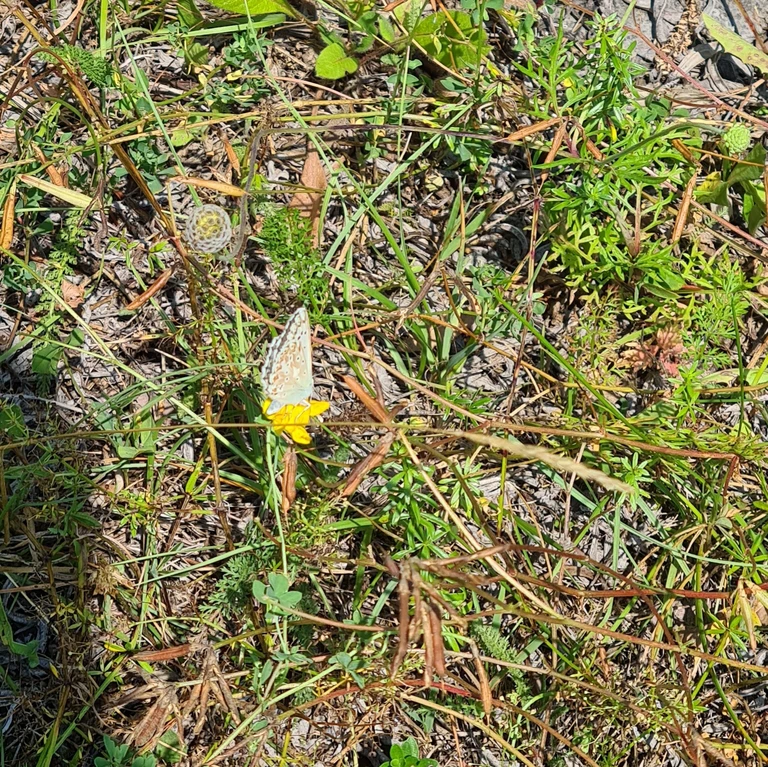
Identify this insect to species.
Lysandra coridon
